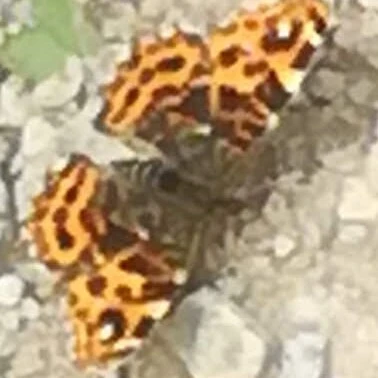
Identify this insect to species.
Araschnia levana
